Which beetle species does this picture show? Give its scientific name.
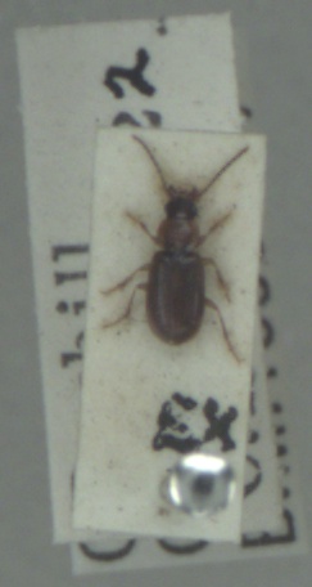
Acupalpus dubius
